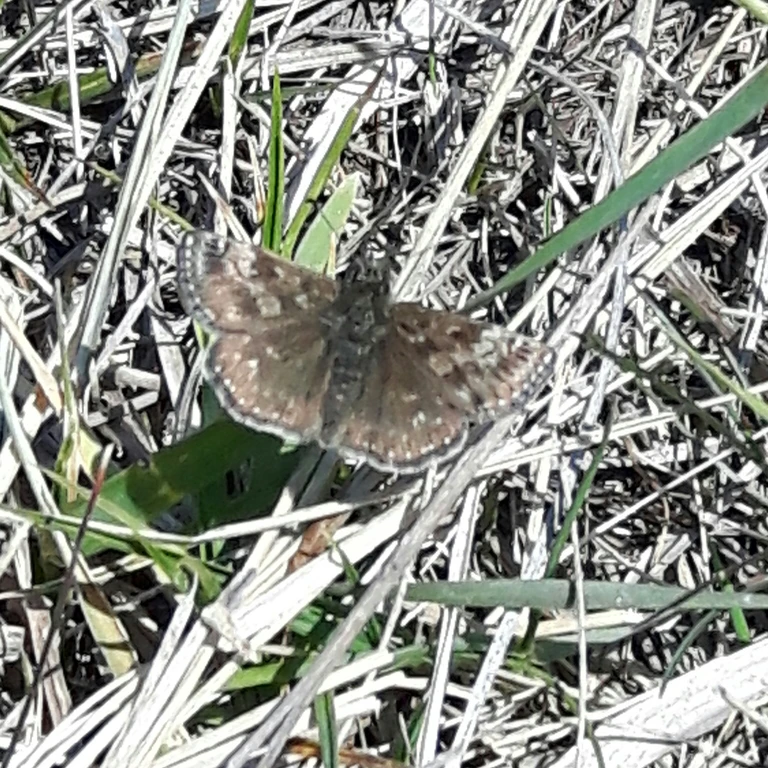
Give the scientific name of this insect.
Erynnis tages
